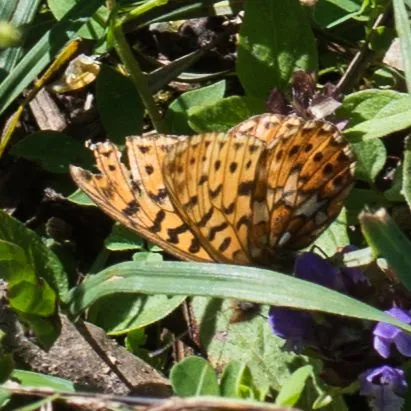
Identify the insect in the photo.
Boloria euphrosyne (also Clossiana euphrosyne)
